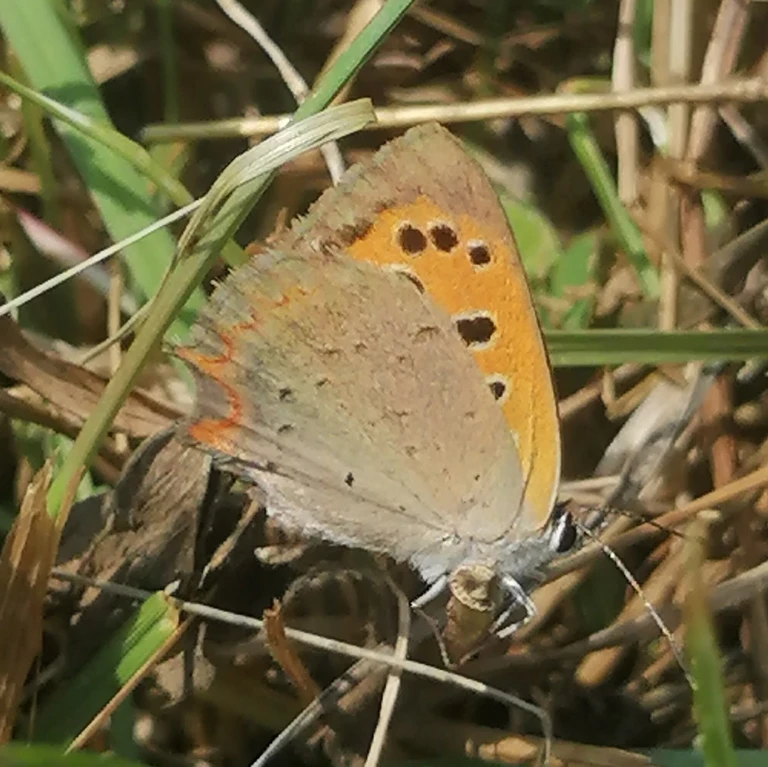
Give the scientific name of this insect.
Lycaena phlaeas
